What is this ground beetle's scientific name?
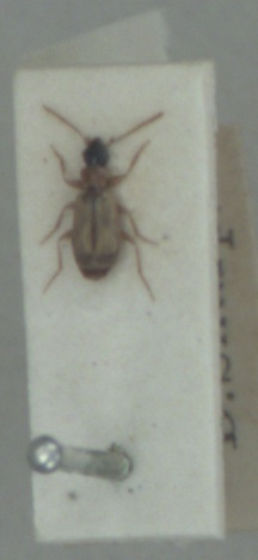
Philorhizus melanocephalus
